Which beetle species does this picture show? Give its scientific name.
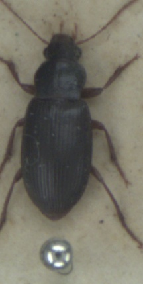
Ophonus puncticeps
